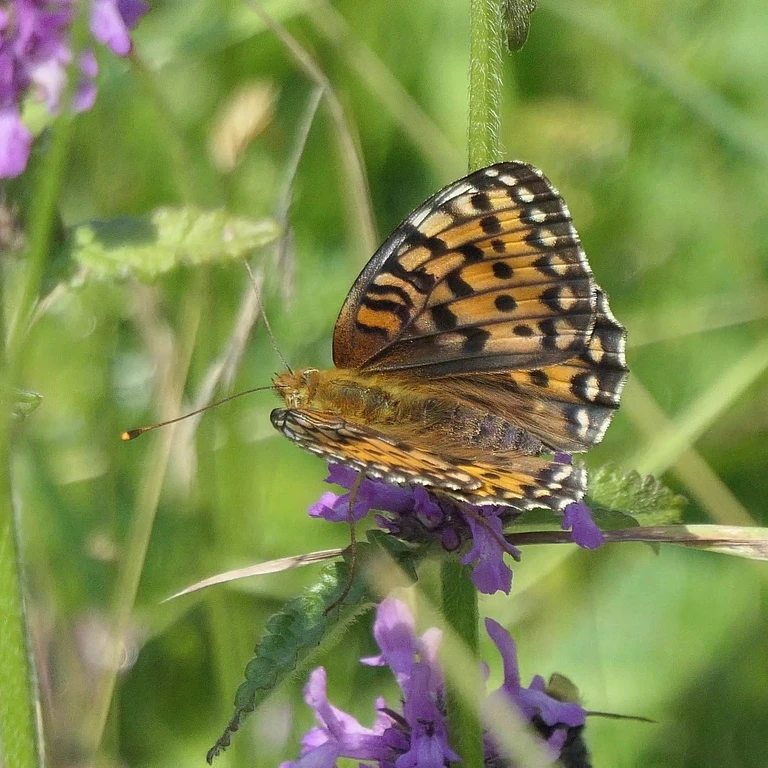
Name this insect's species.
Speyeria aglaja
